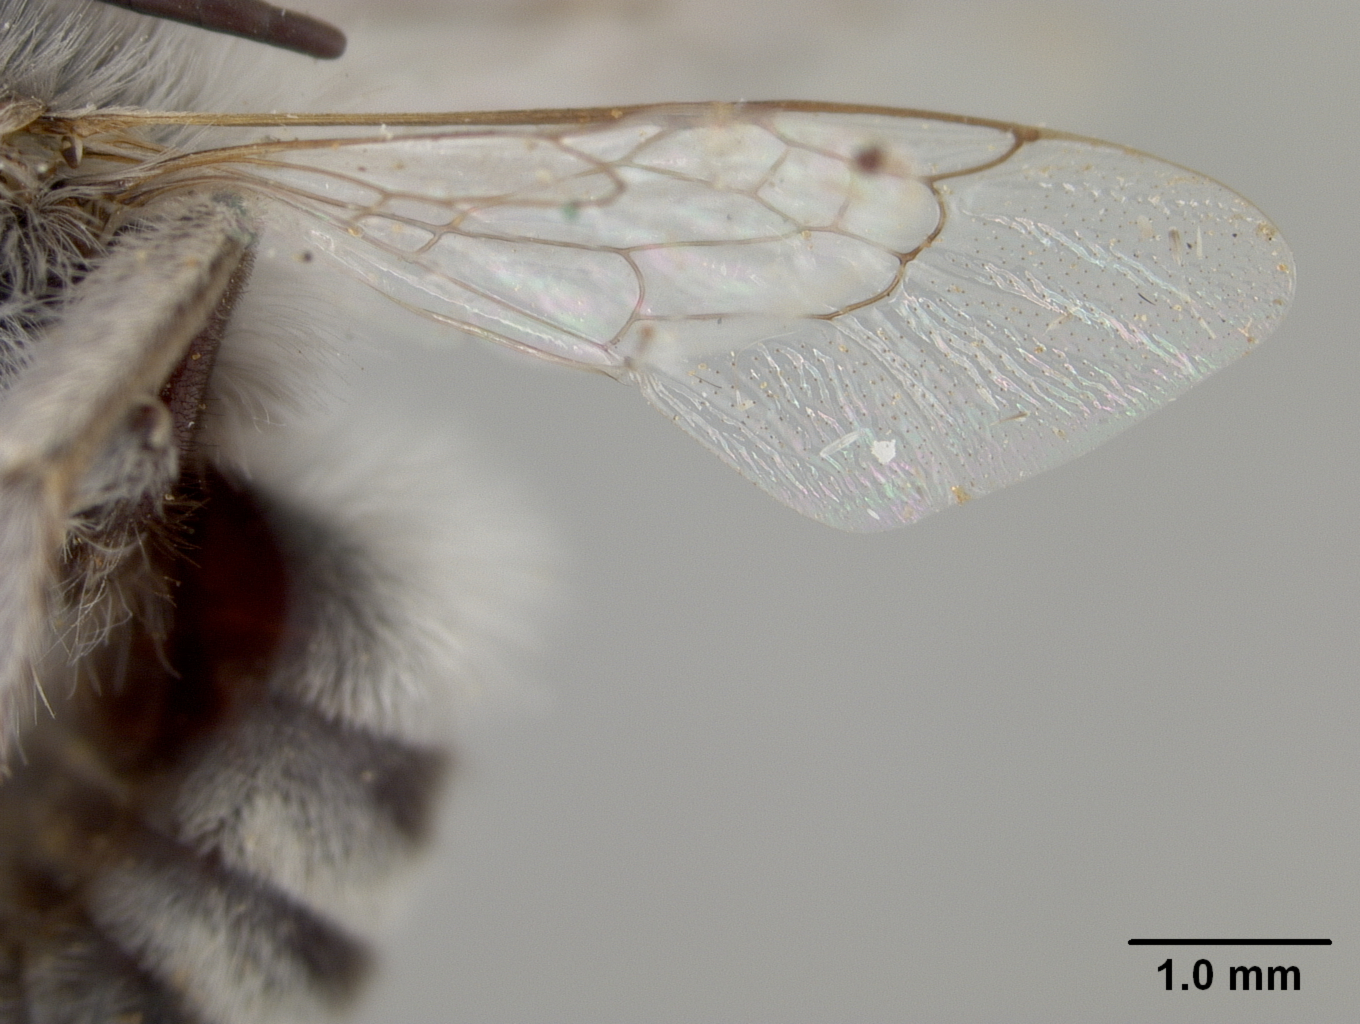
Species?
Podalirius phenax
